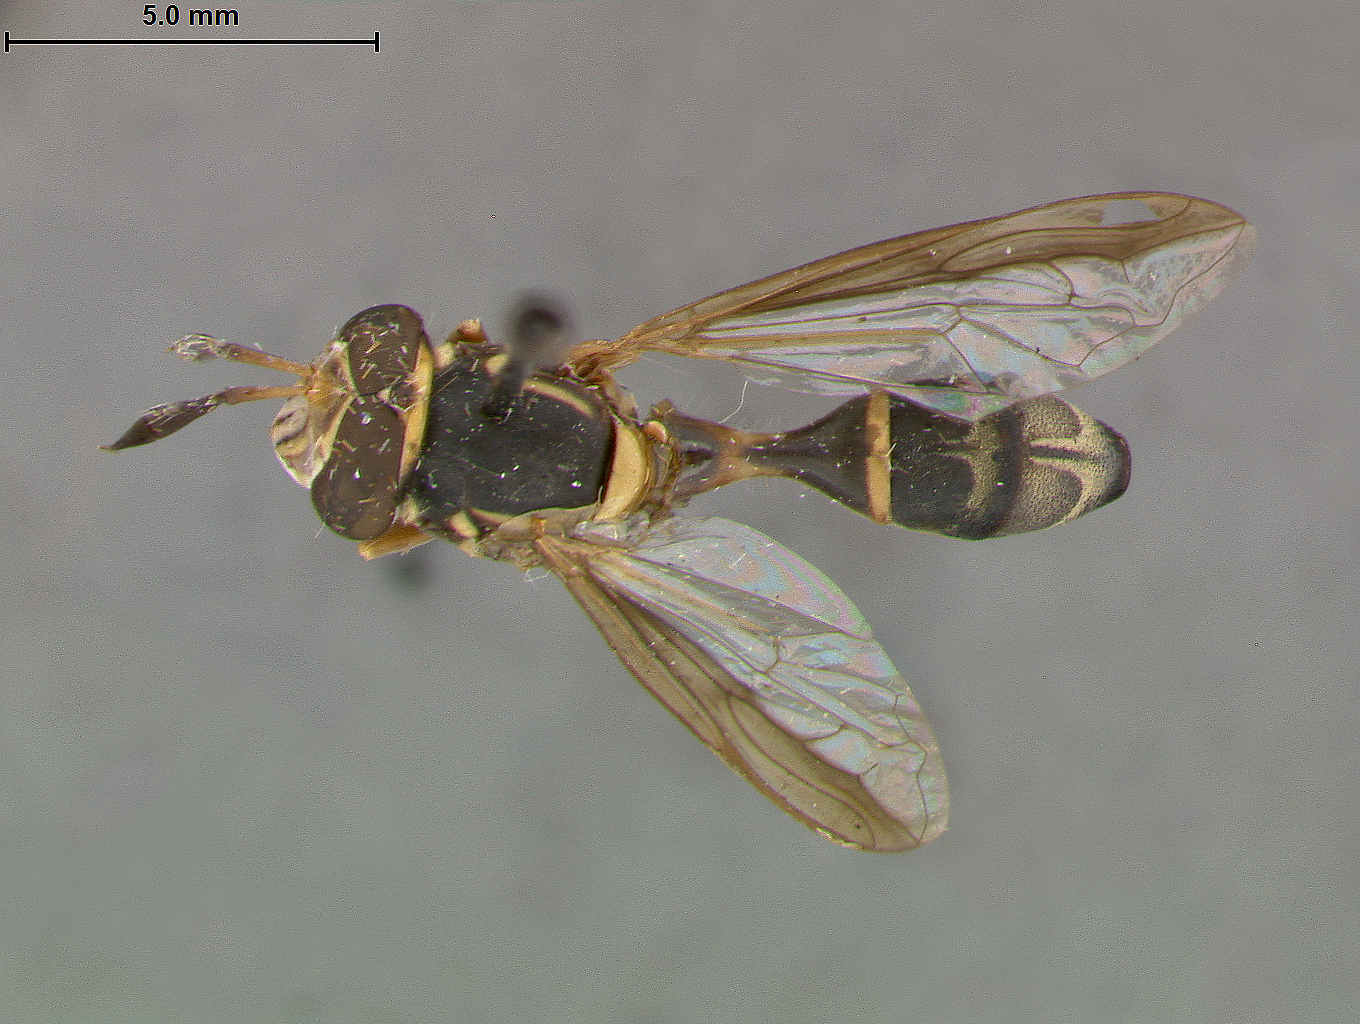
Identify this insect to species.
Cerioides capitilis
